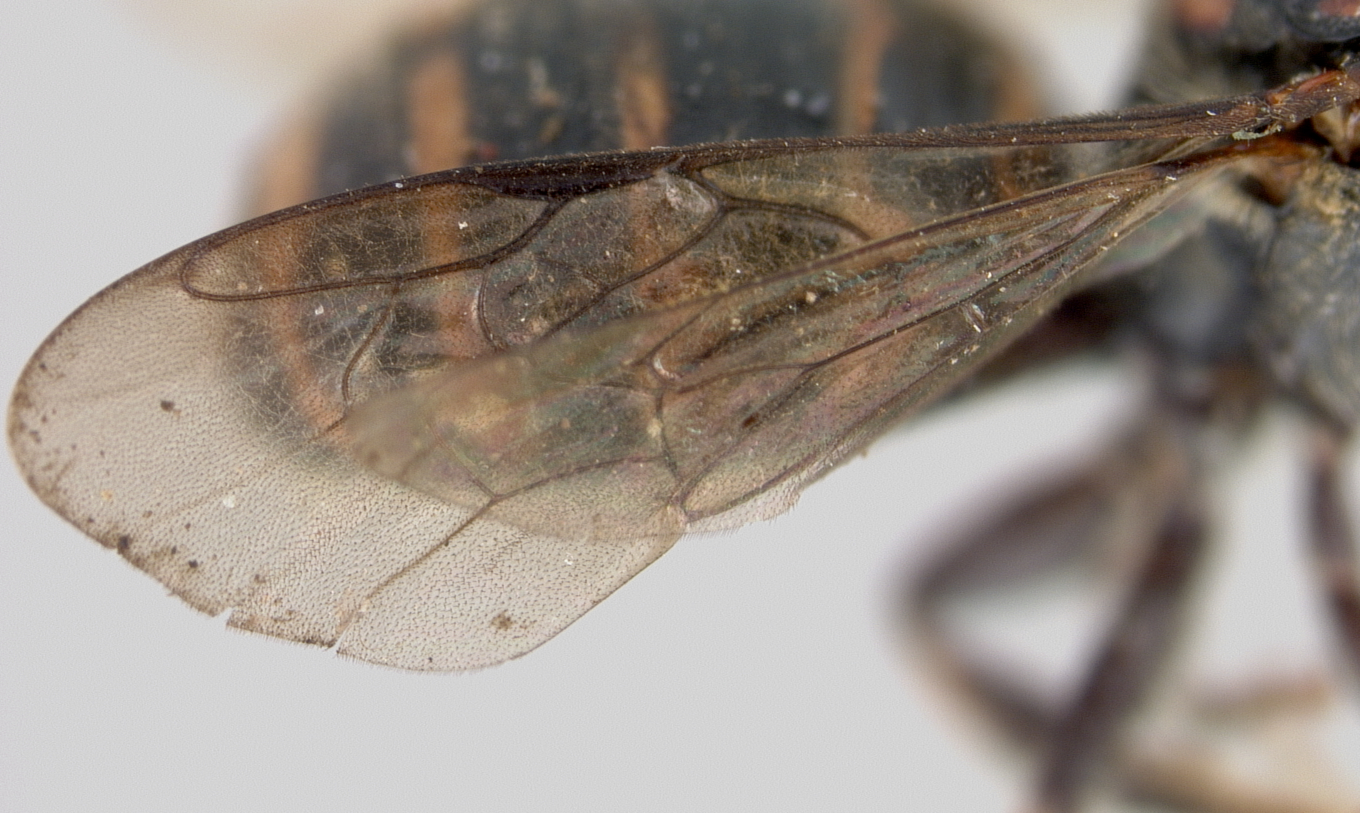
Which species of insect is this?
Ceratina acuticauda
